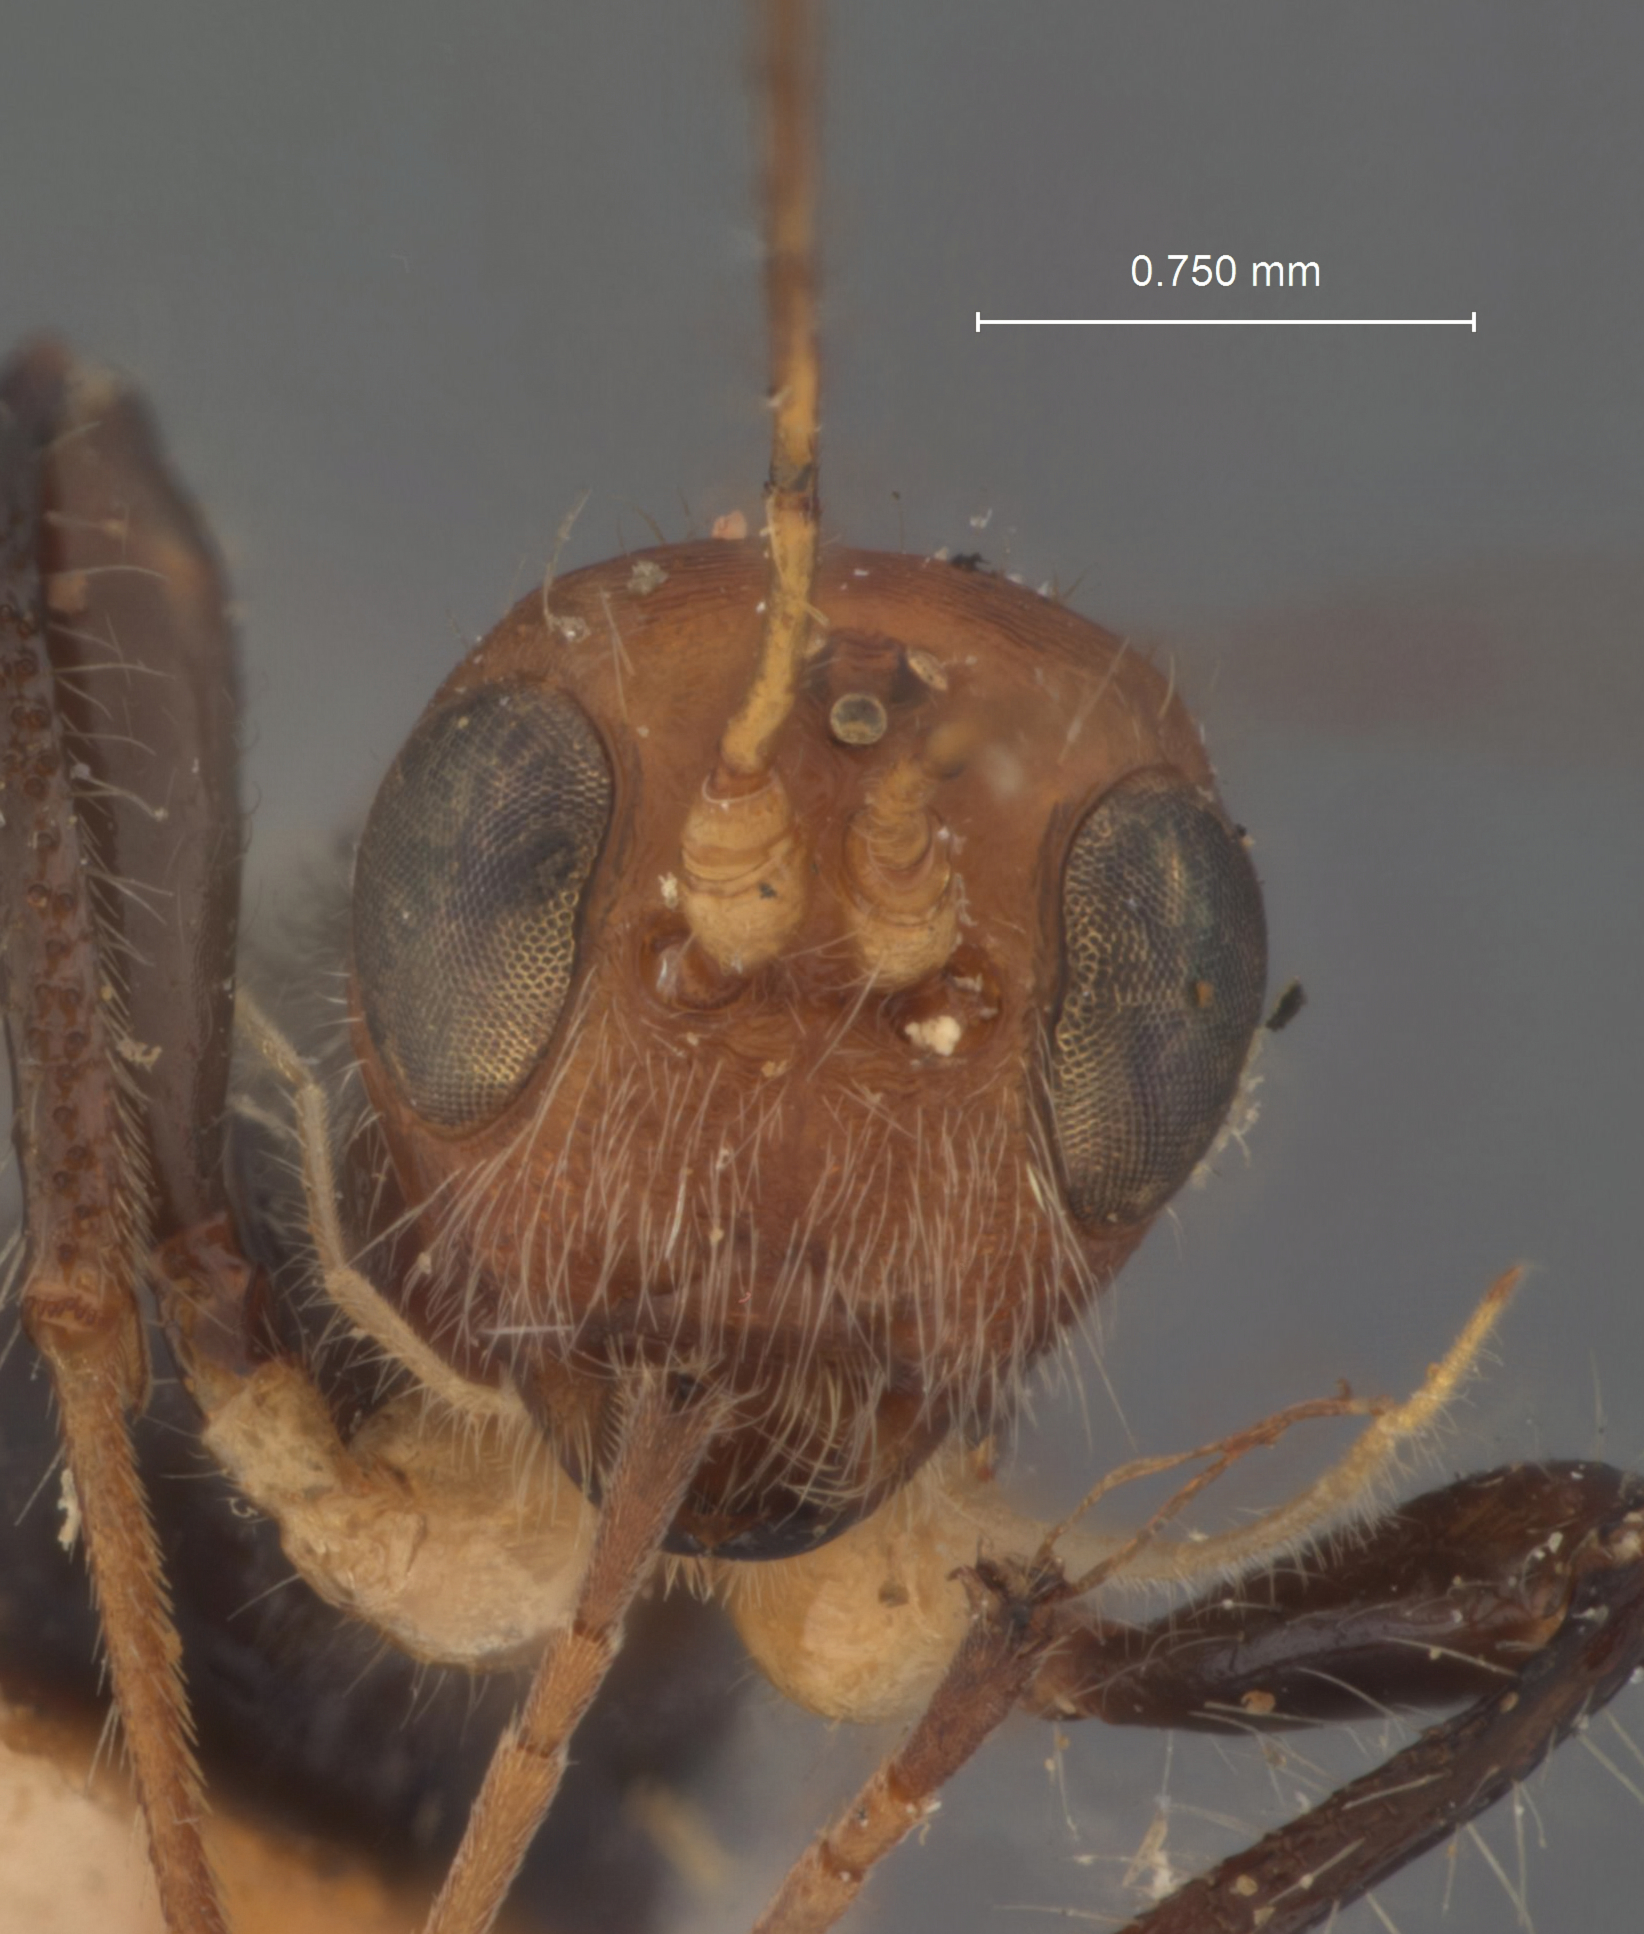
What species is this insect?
Spathius priapus
